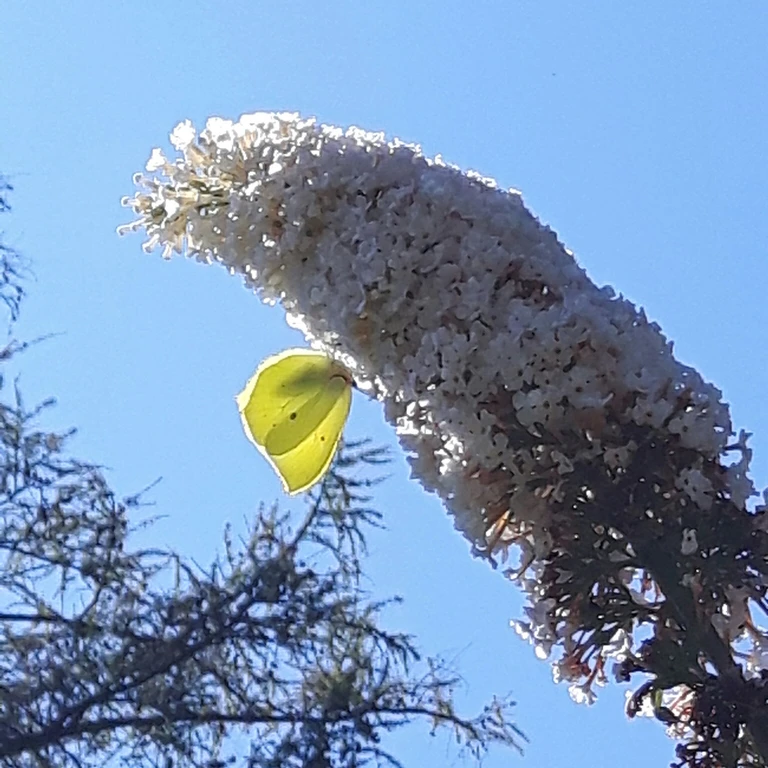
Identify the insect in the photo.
Gonepteryx rhamni
